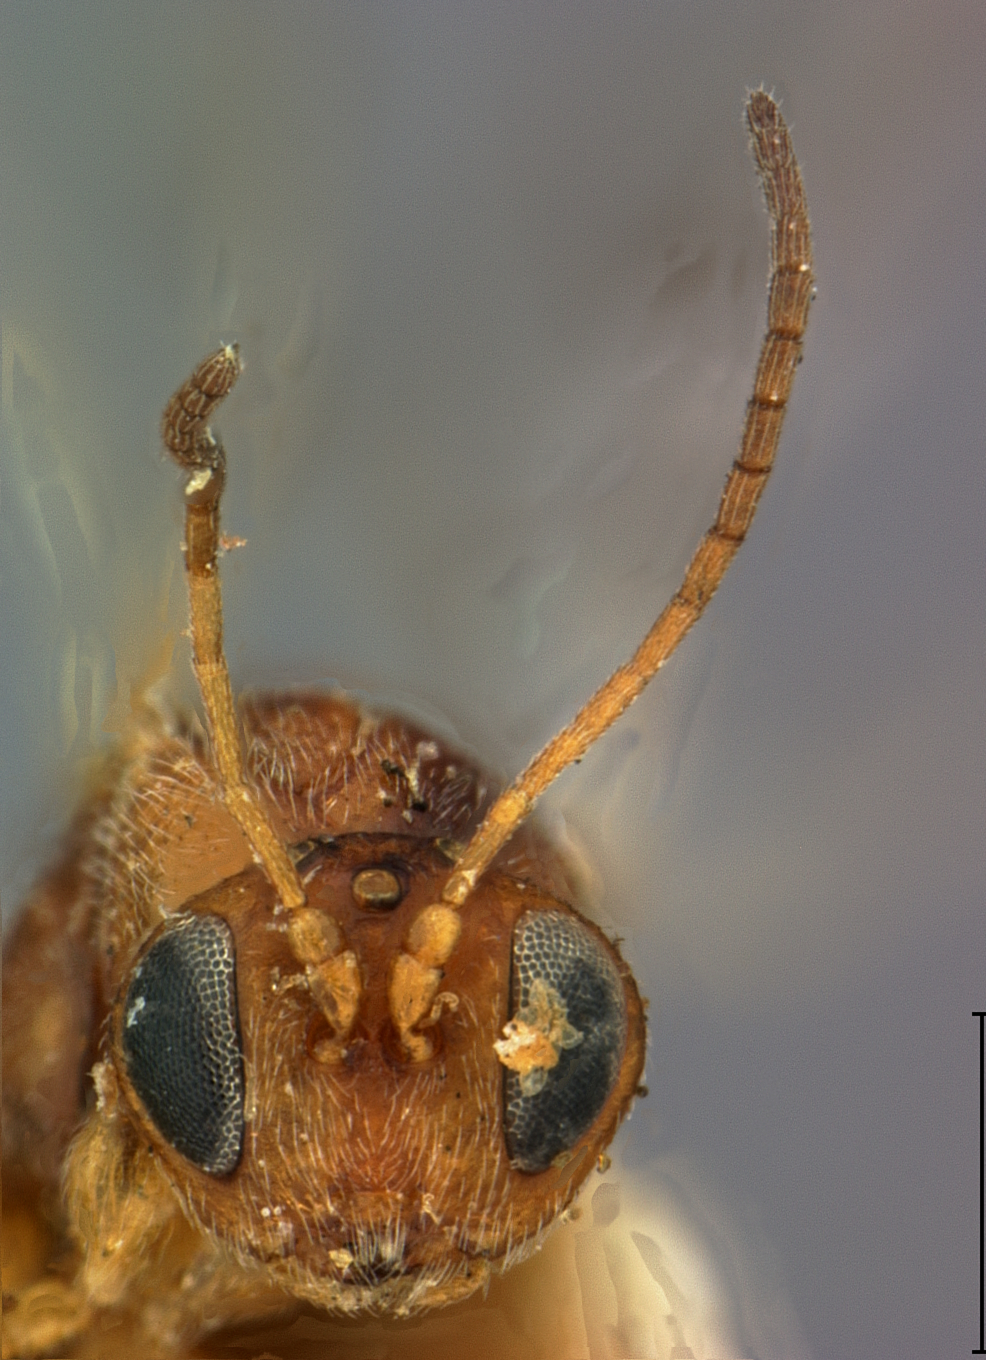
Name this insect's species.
Andricus tubularius
